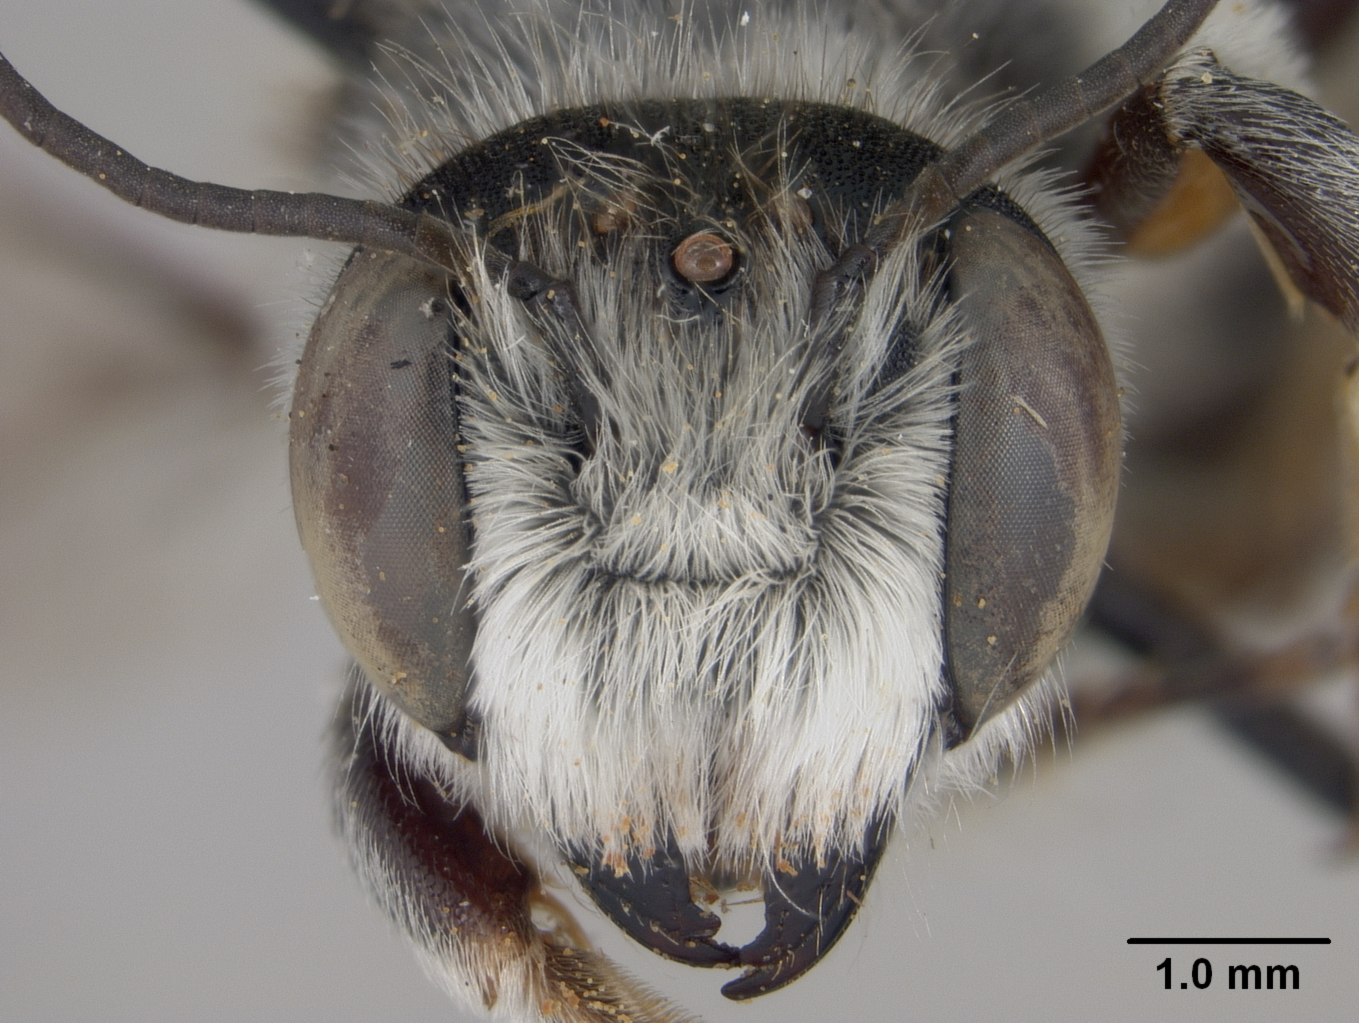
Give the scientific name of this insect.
Megachile pseudolegalis
